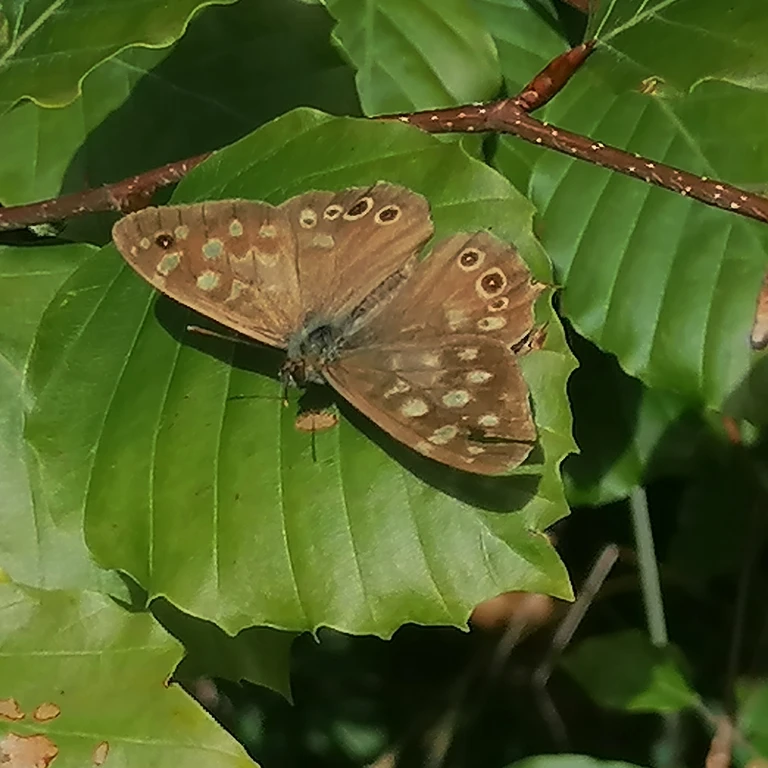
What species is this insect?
Pararge aegeria
